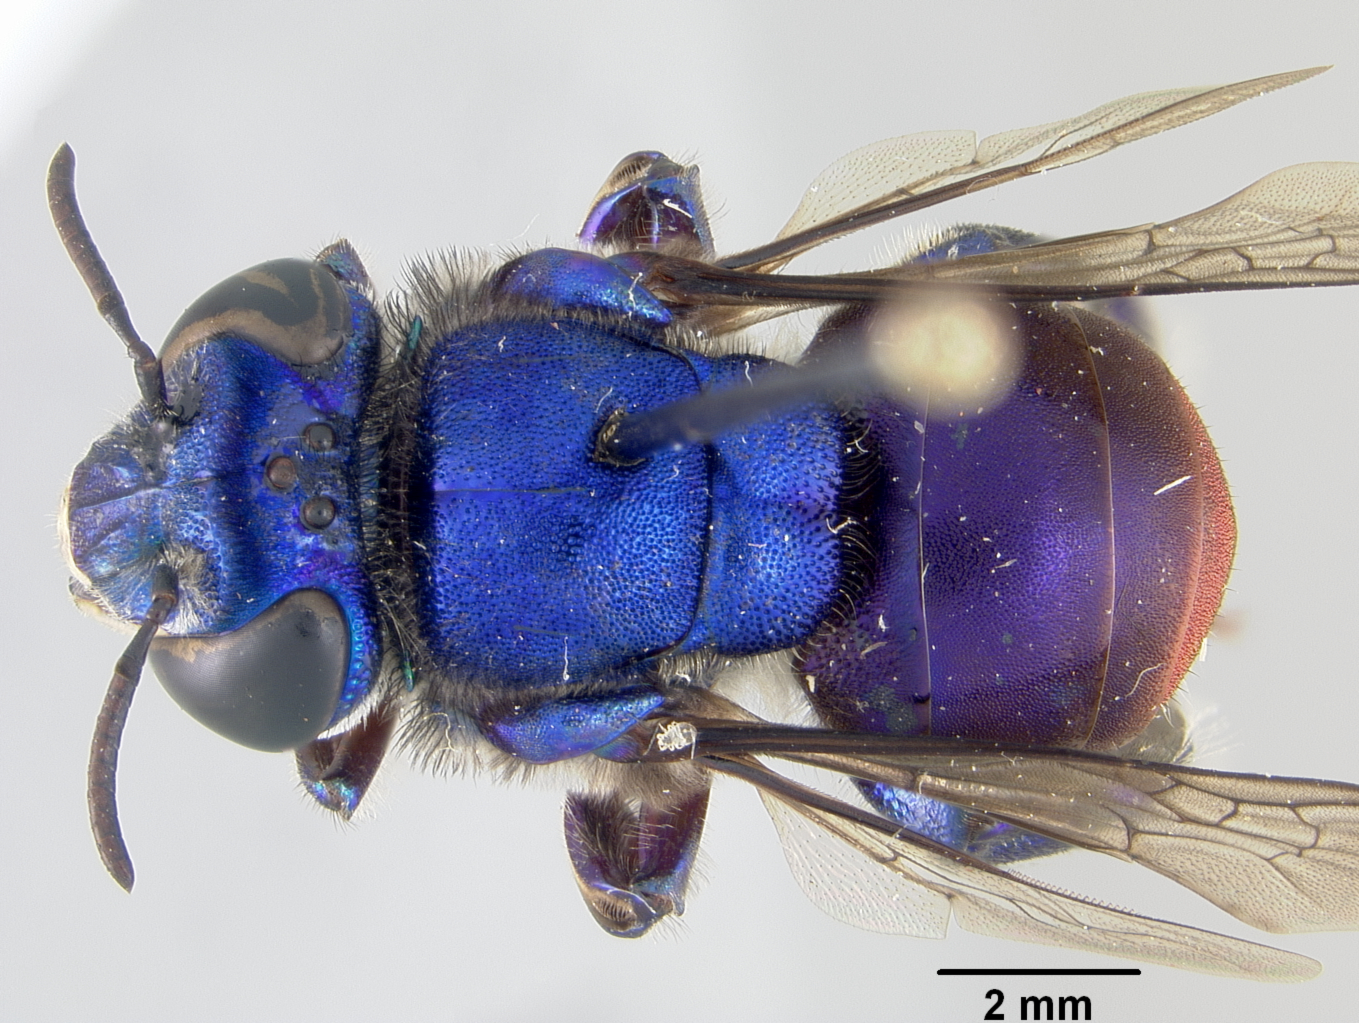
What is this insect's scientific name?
Euglossa retroviridis
